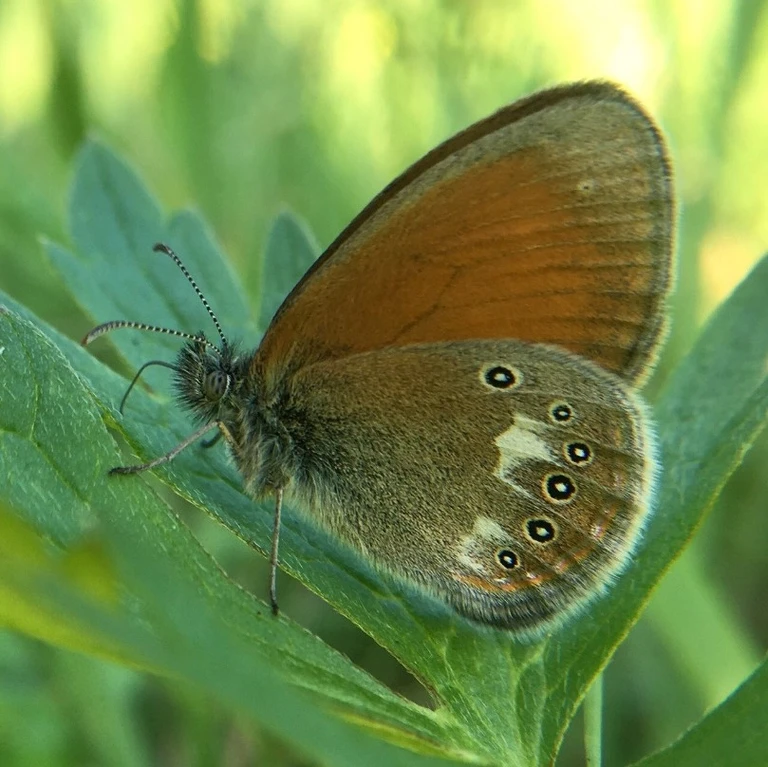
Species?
Coenonympha glycerion (also Coenonympha iphis)
